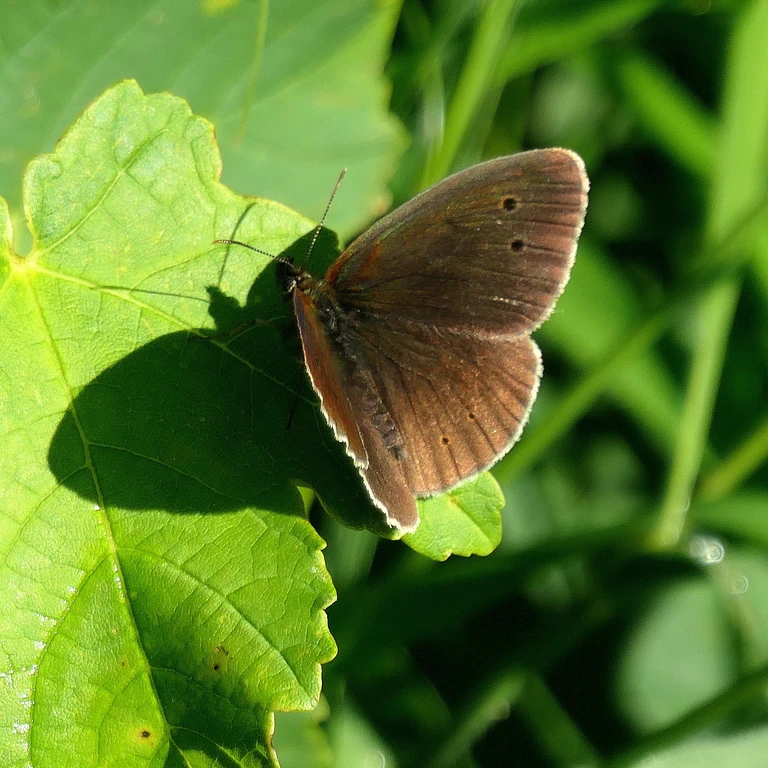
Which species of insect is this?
Aphantopus hyperantus
